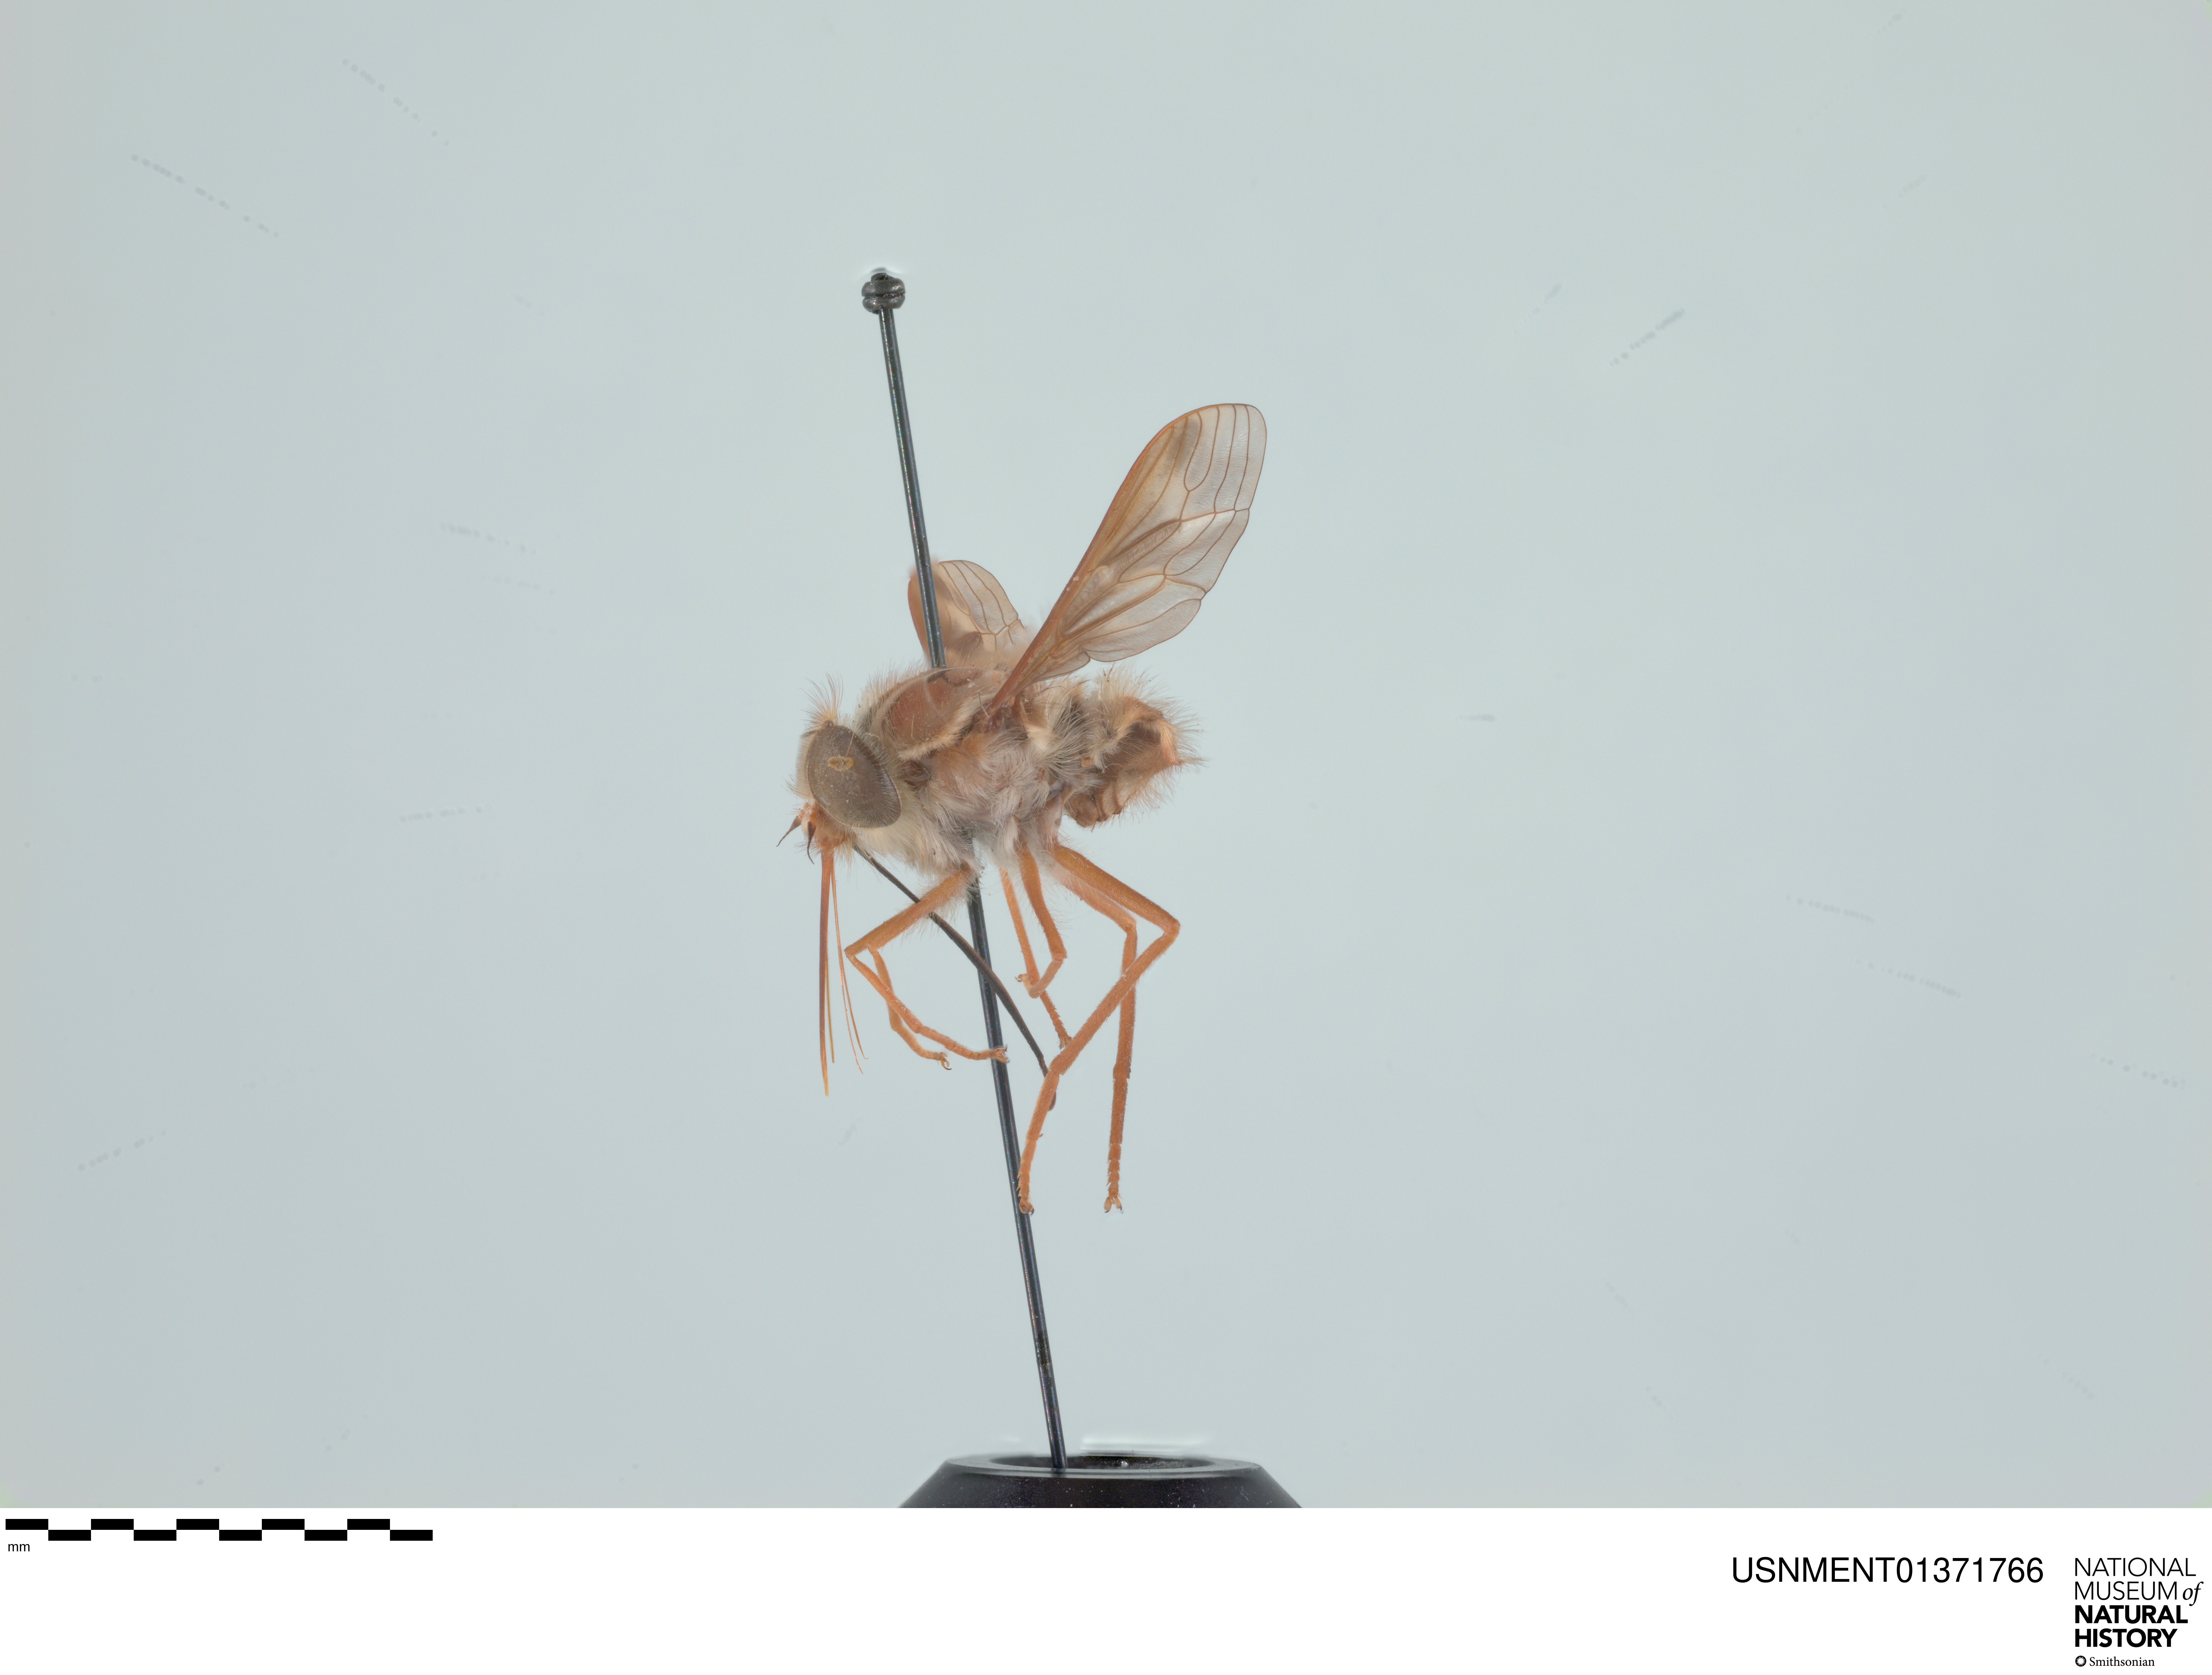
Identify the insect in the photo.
Hirmoneura nubipennis (also Trichophthalma nubipennis)
